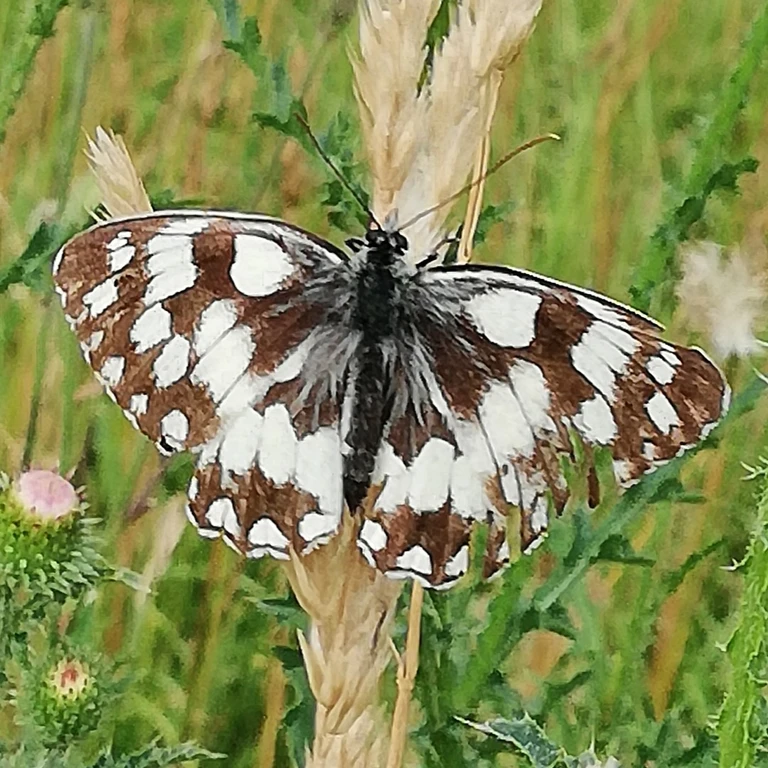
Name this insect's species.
Melanargia galathea
